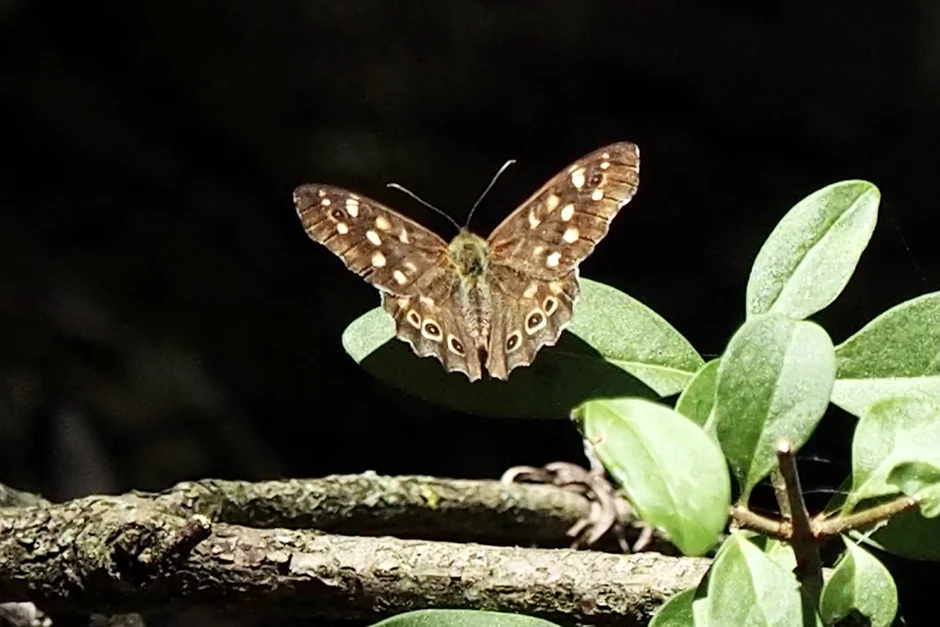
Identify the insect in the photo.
Pararge aegeria
